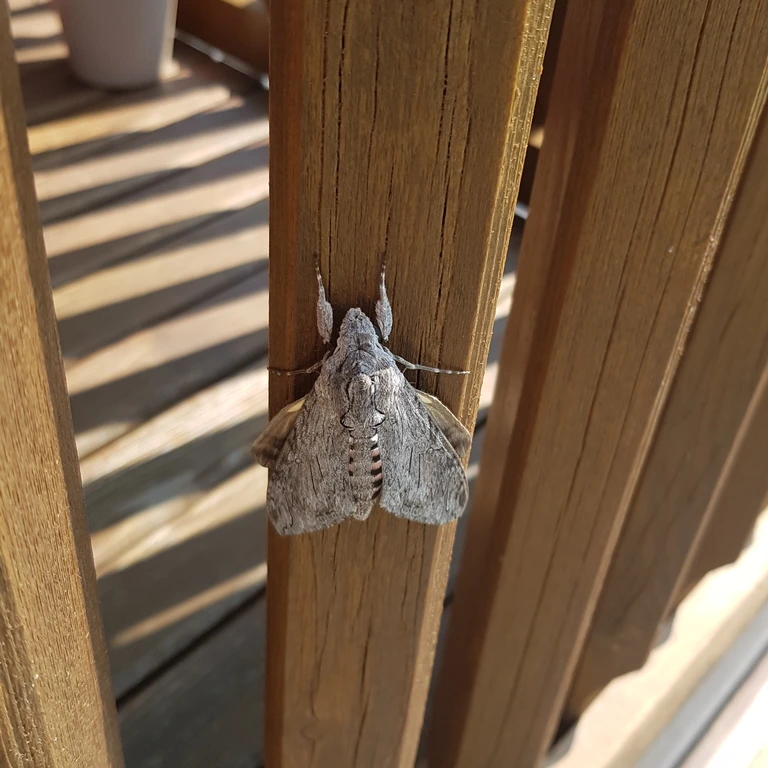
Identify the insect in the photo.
Agrius convolvuli
